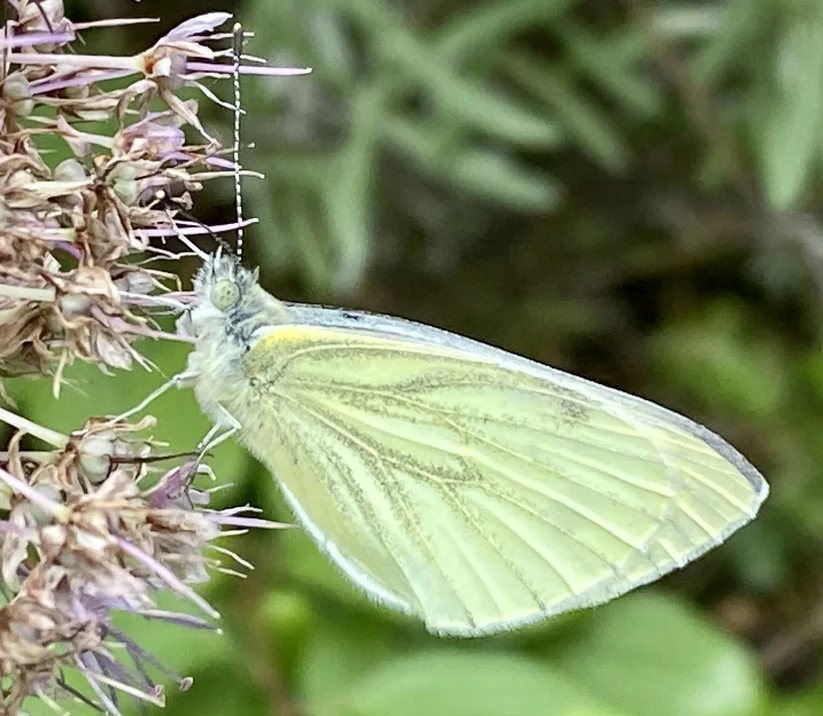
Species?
Pieris napi
